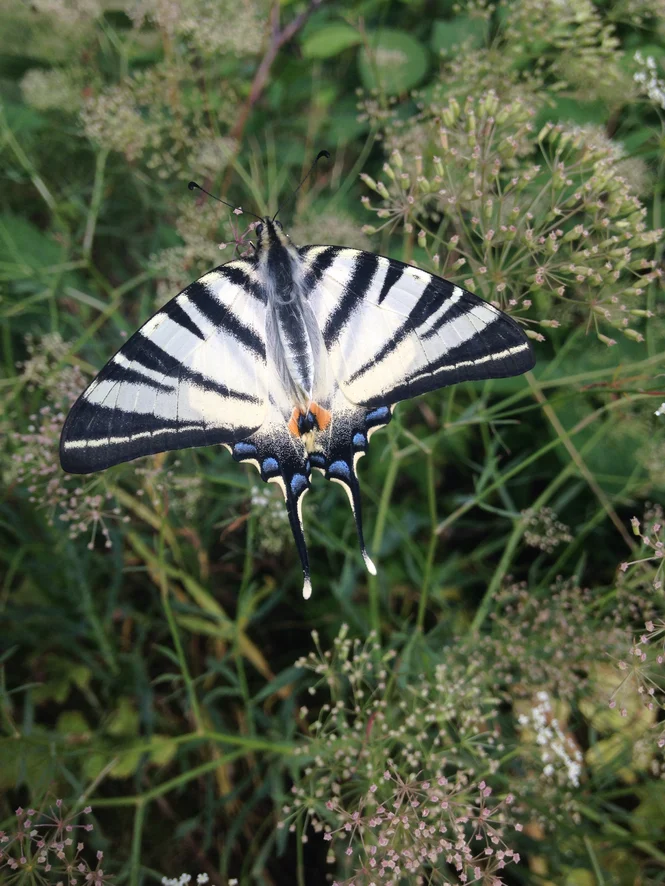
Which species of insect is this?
Iphiclides podalirius
